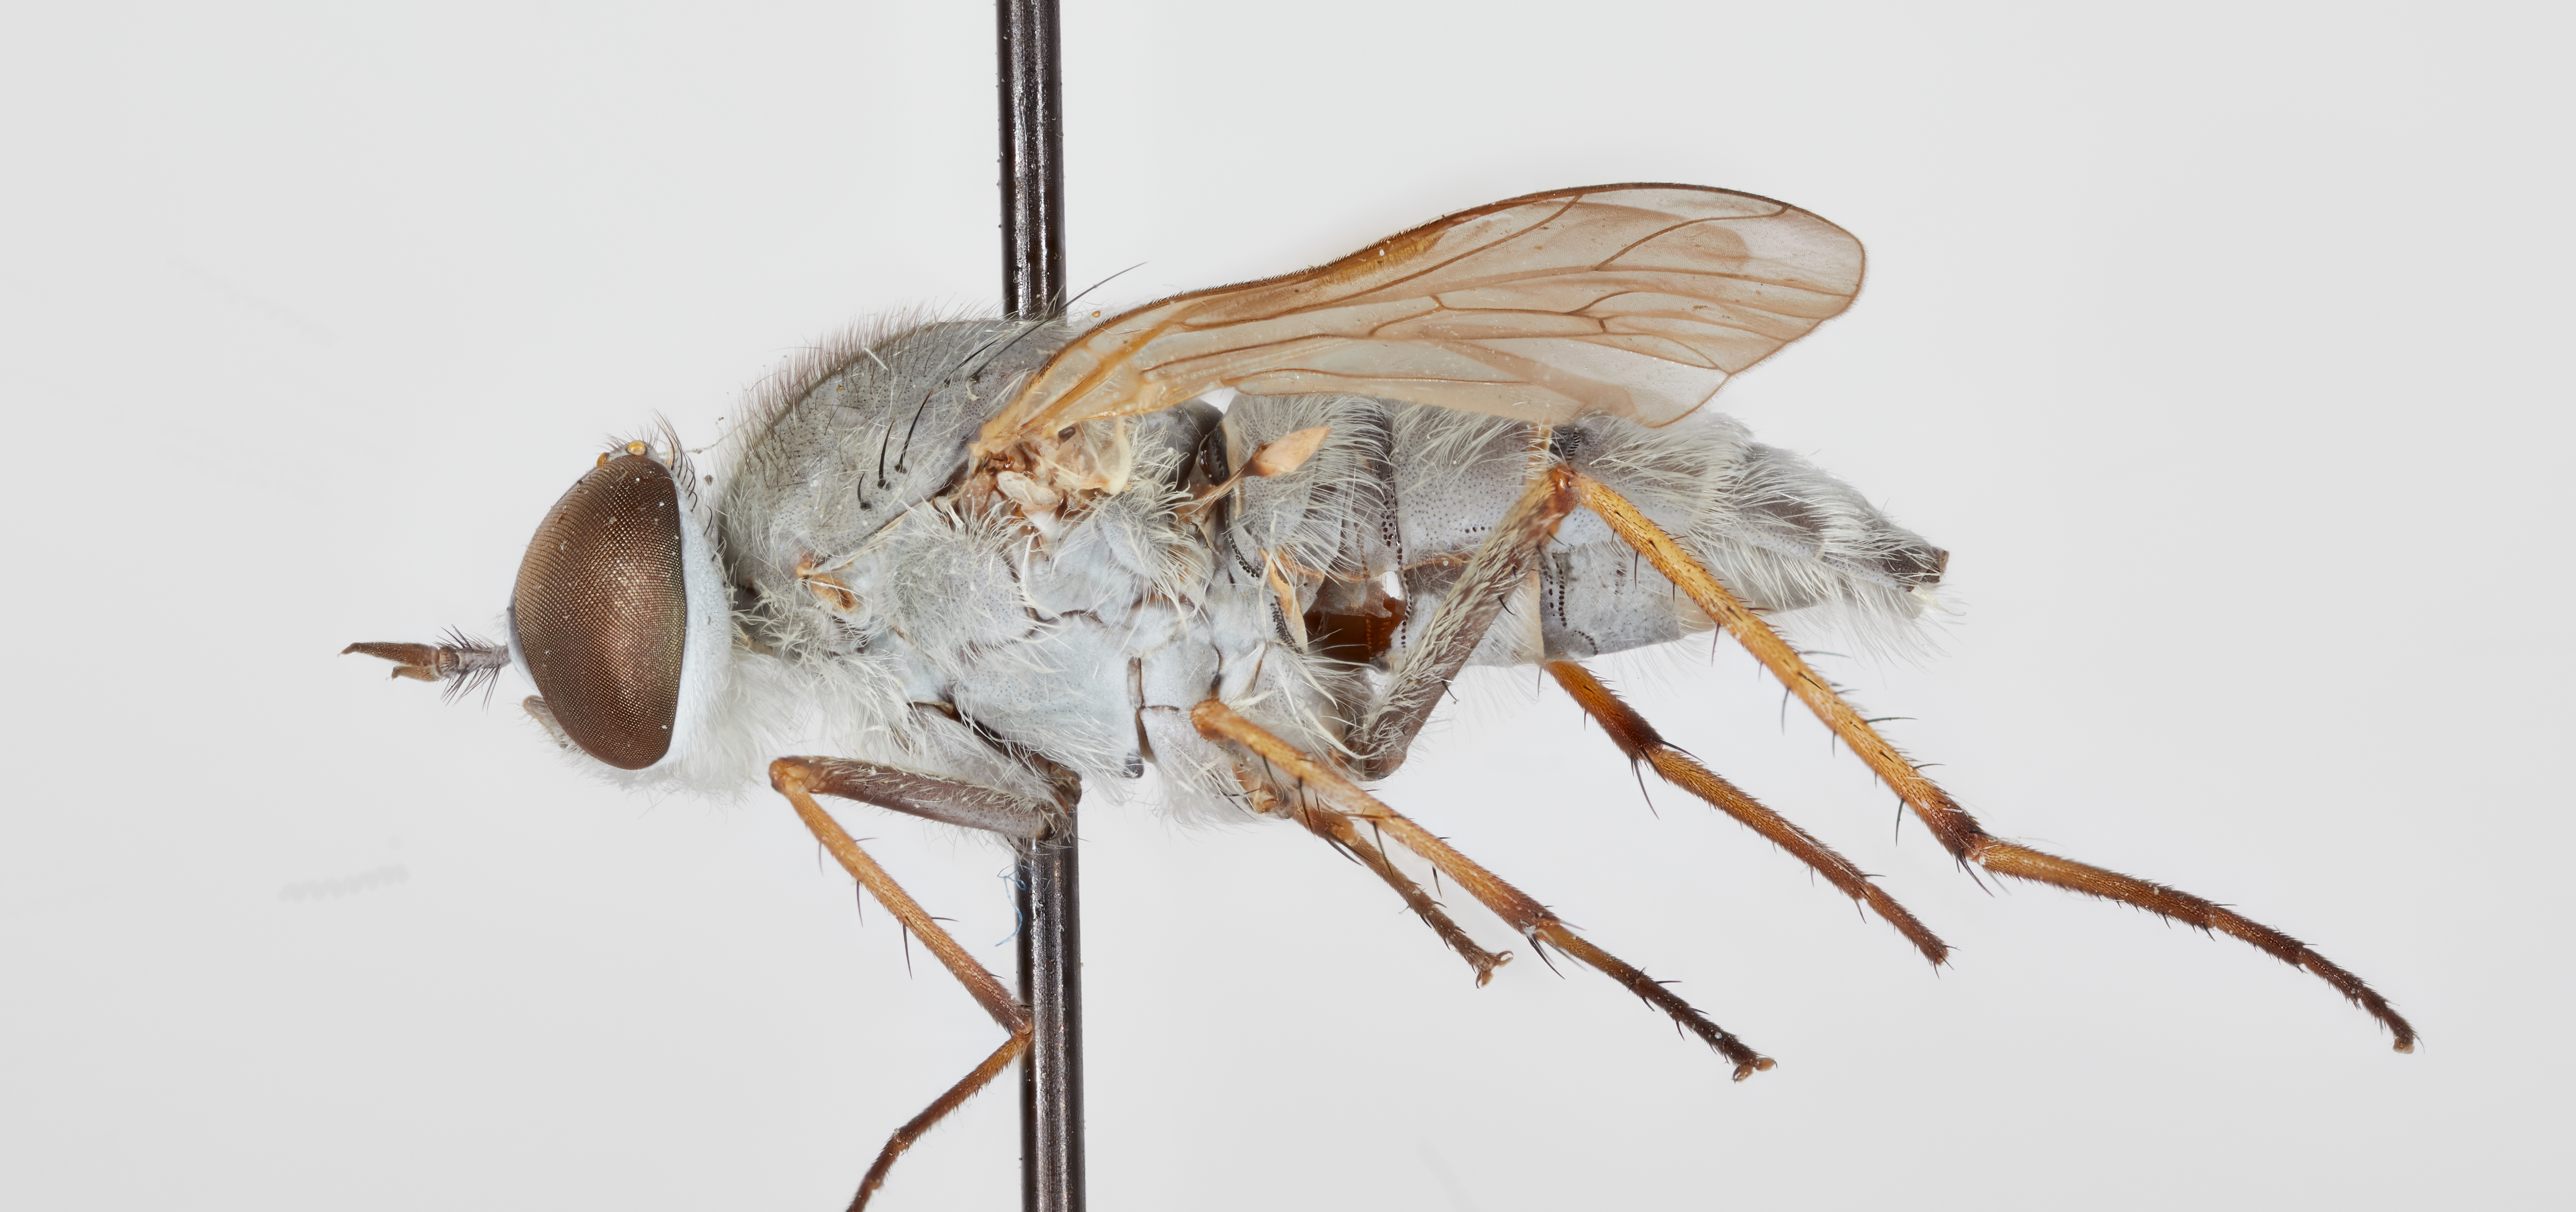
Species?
Acrosathe obsoleta
